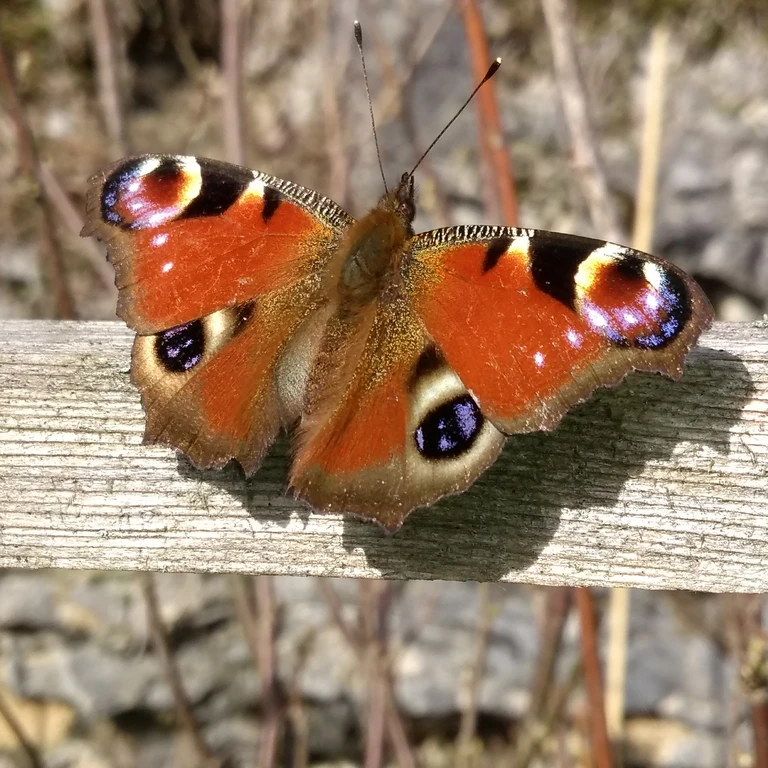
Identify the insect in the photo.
Aglais io
